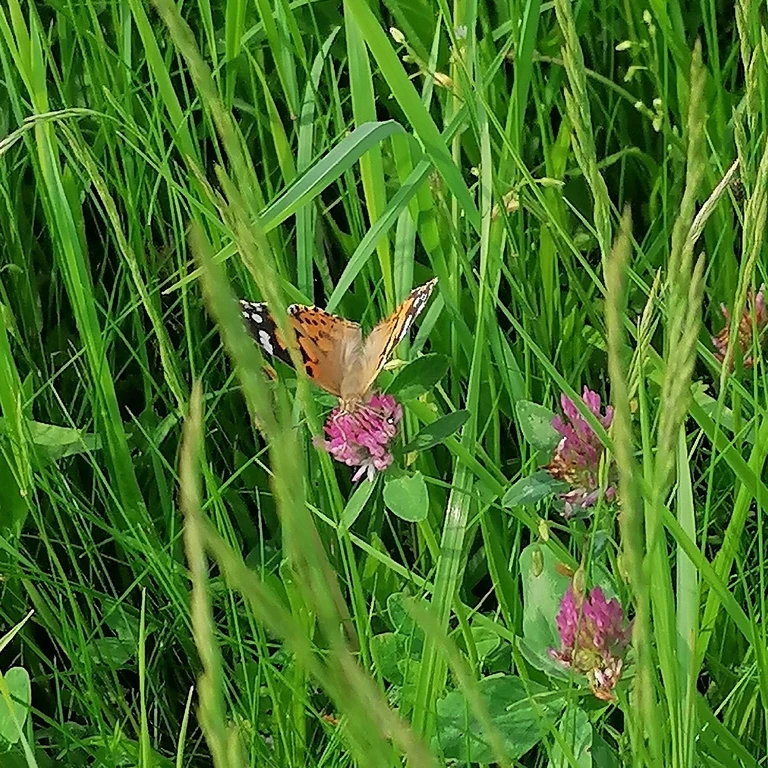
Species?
Vanessa cardui
